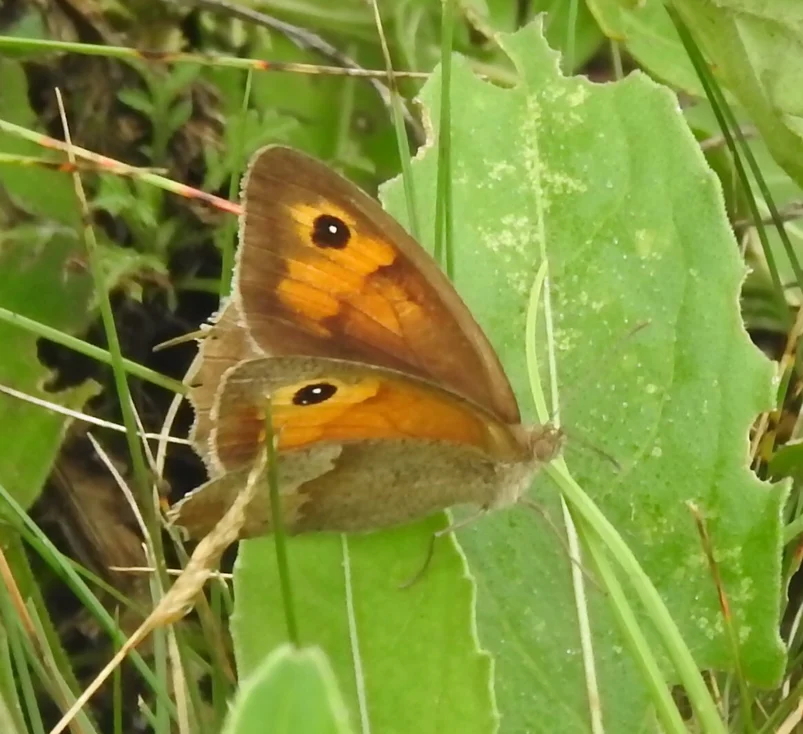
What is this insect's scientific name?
Maniola jurtina
